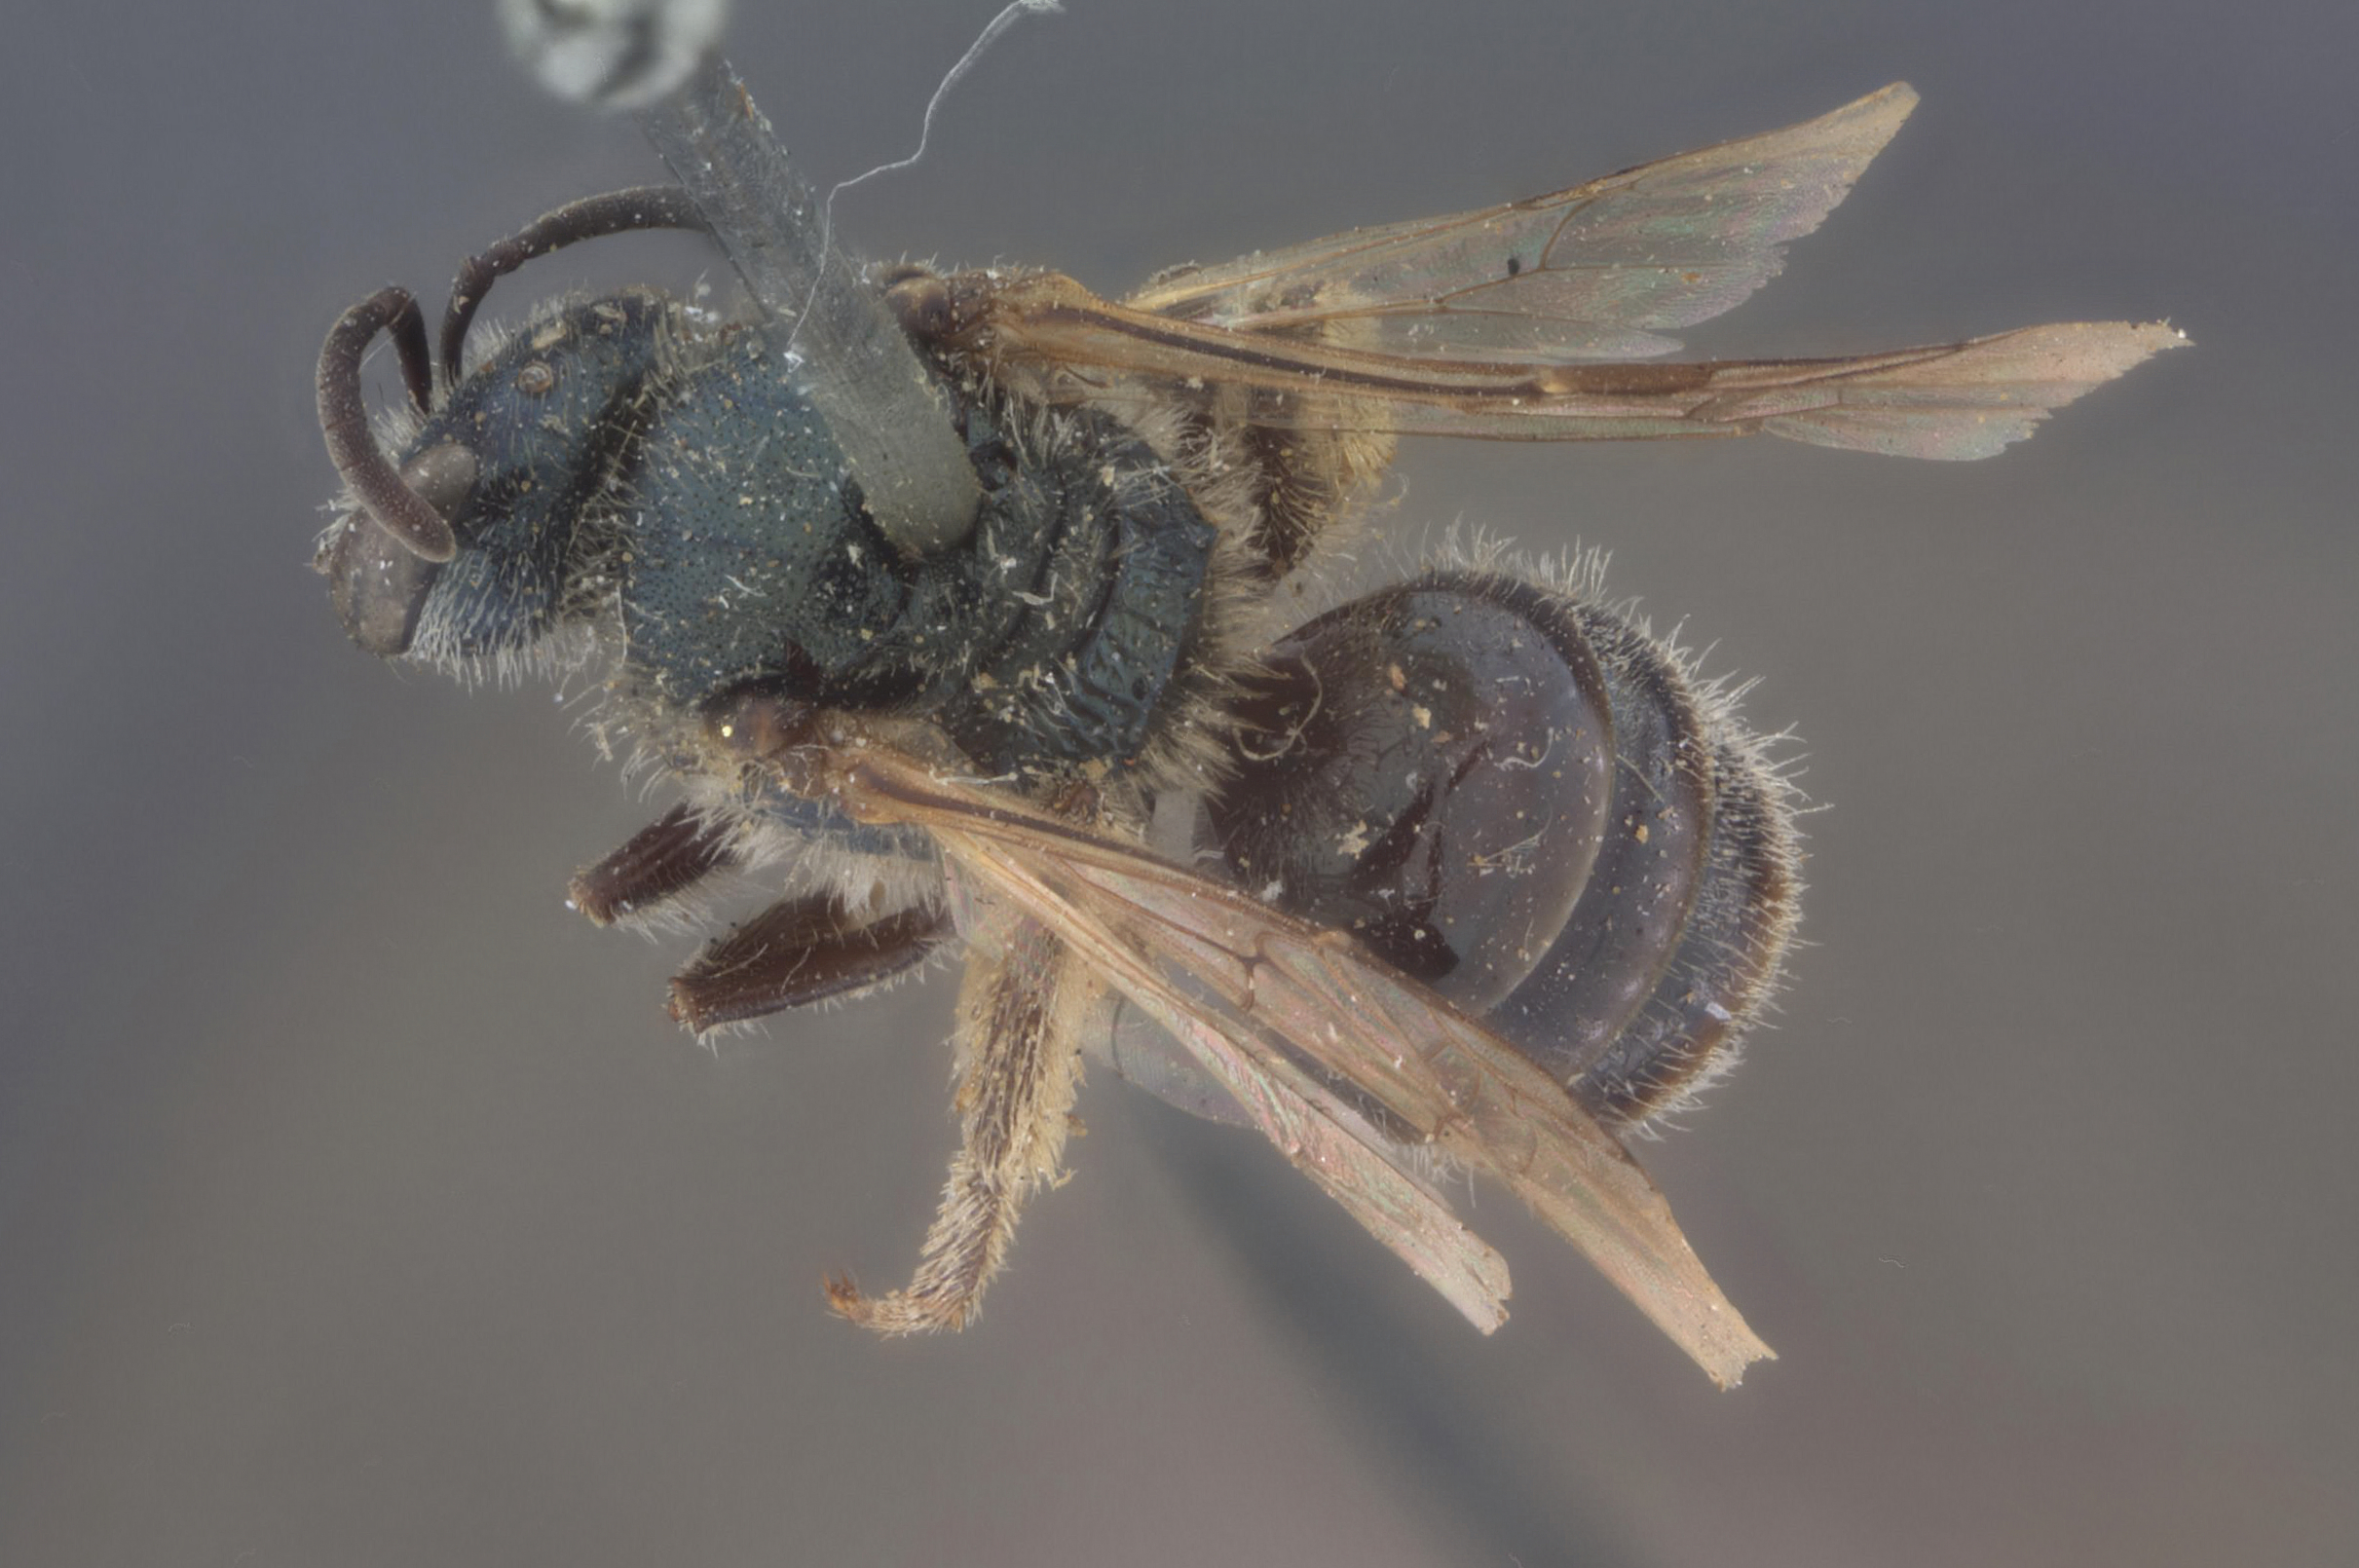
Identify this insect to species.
Halictus oceanicus
